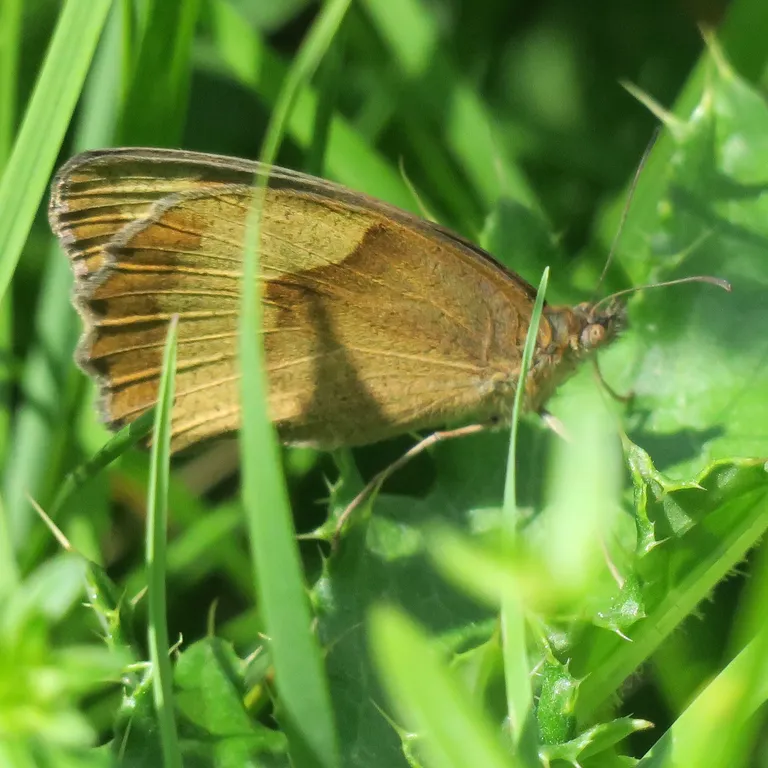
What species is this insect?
Maniola jurtina
